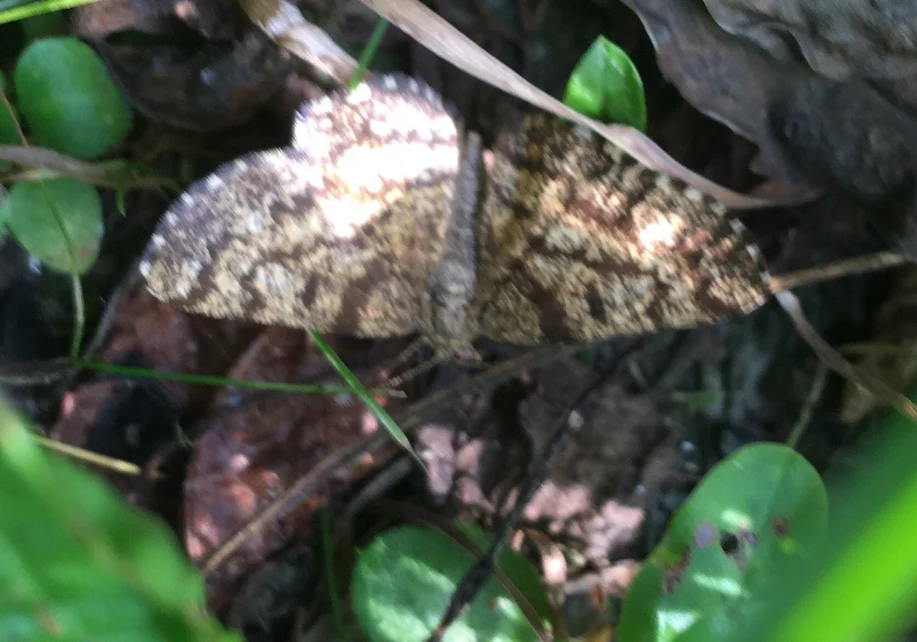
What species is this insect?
Ematurga atomaria
